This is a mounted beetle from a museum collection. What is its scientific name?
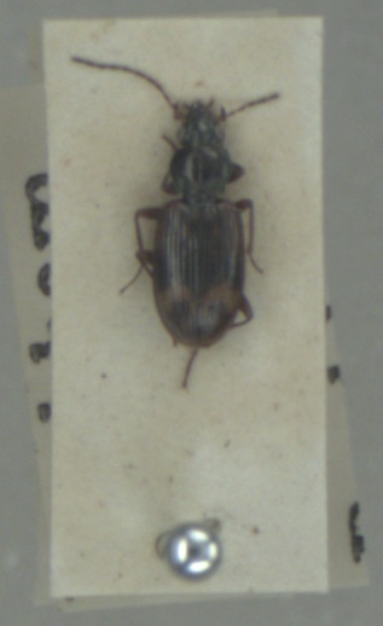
Bembidion dentellum
